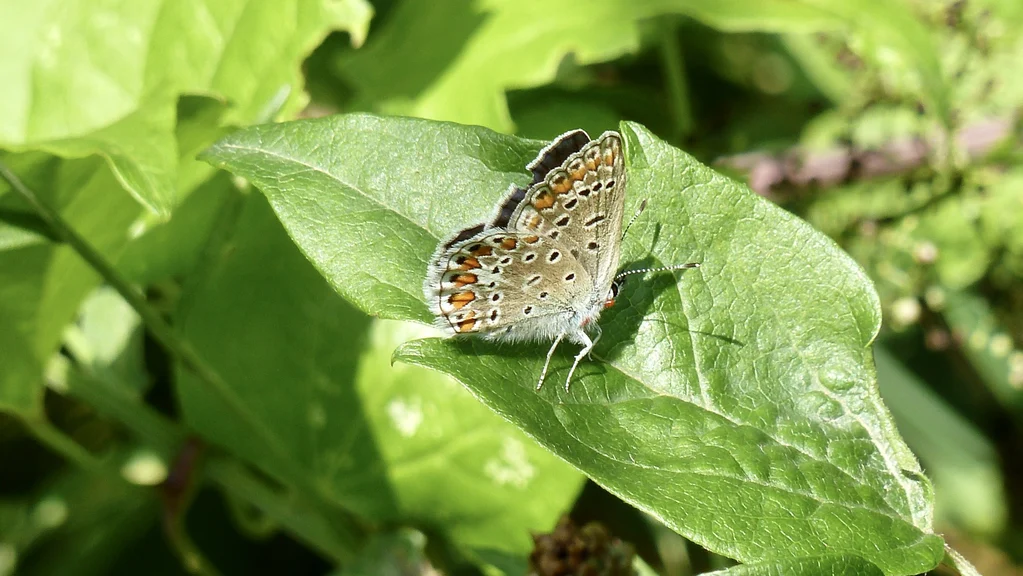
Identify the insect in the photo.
Polyommatus icarus
